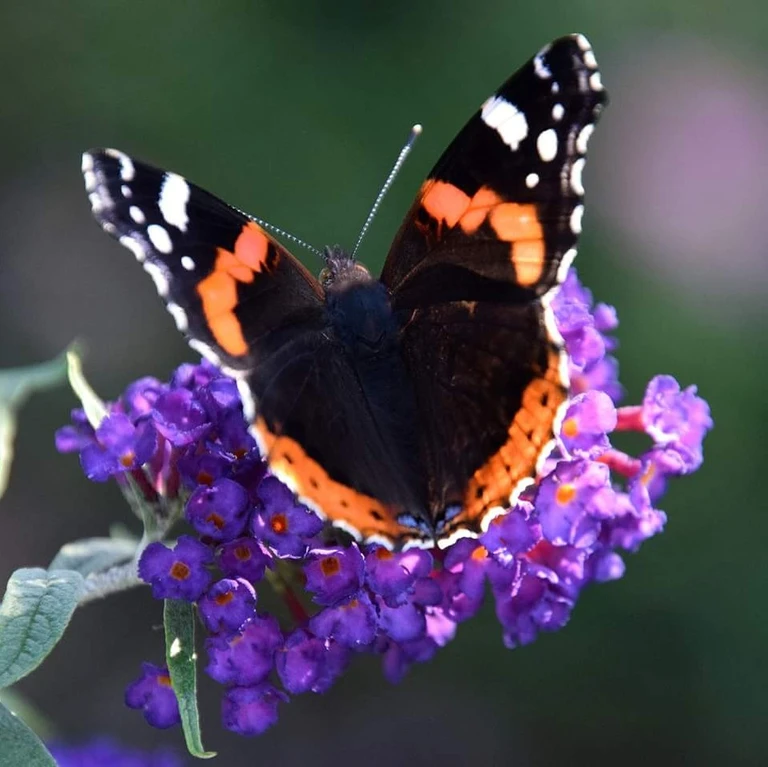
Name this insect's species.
Vanessa atalanta
